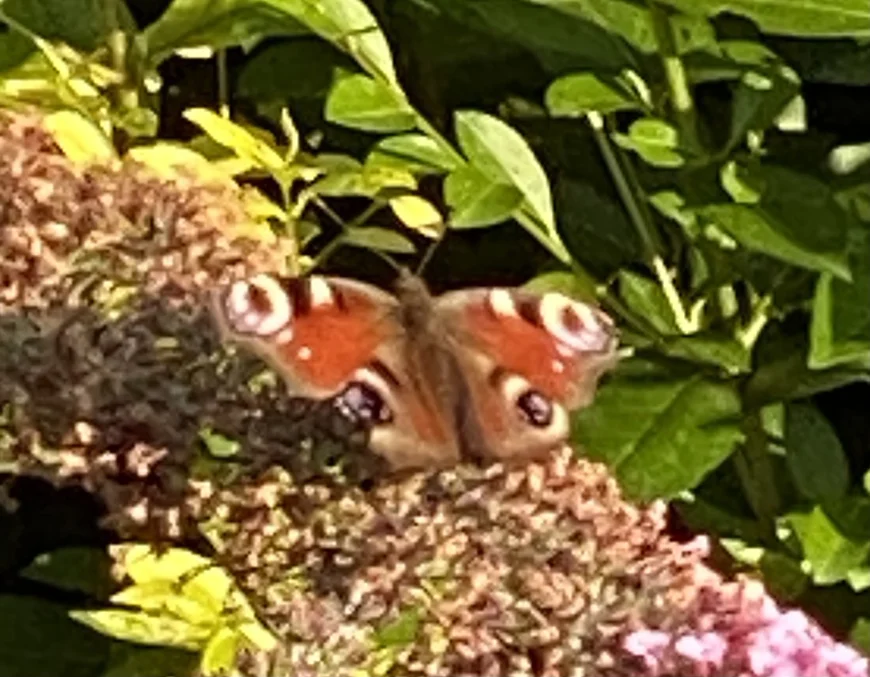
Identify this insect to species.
Aglais io
